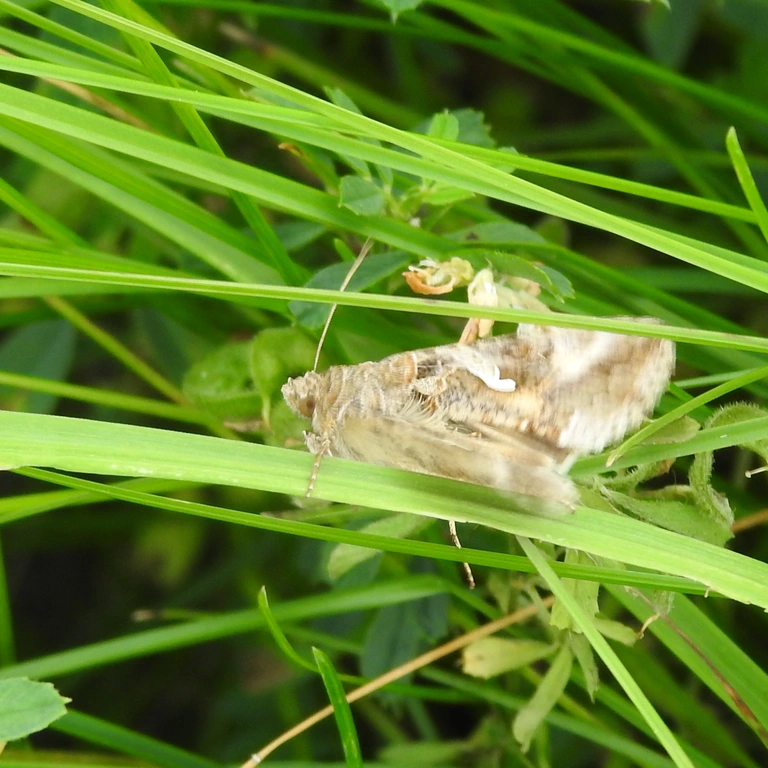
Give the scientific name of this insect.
Autographa gamma
